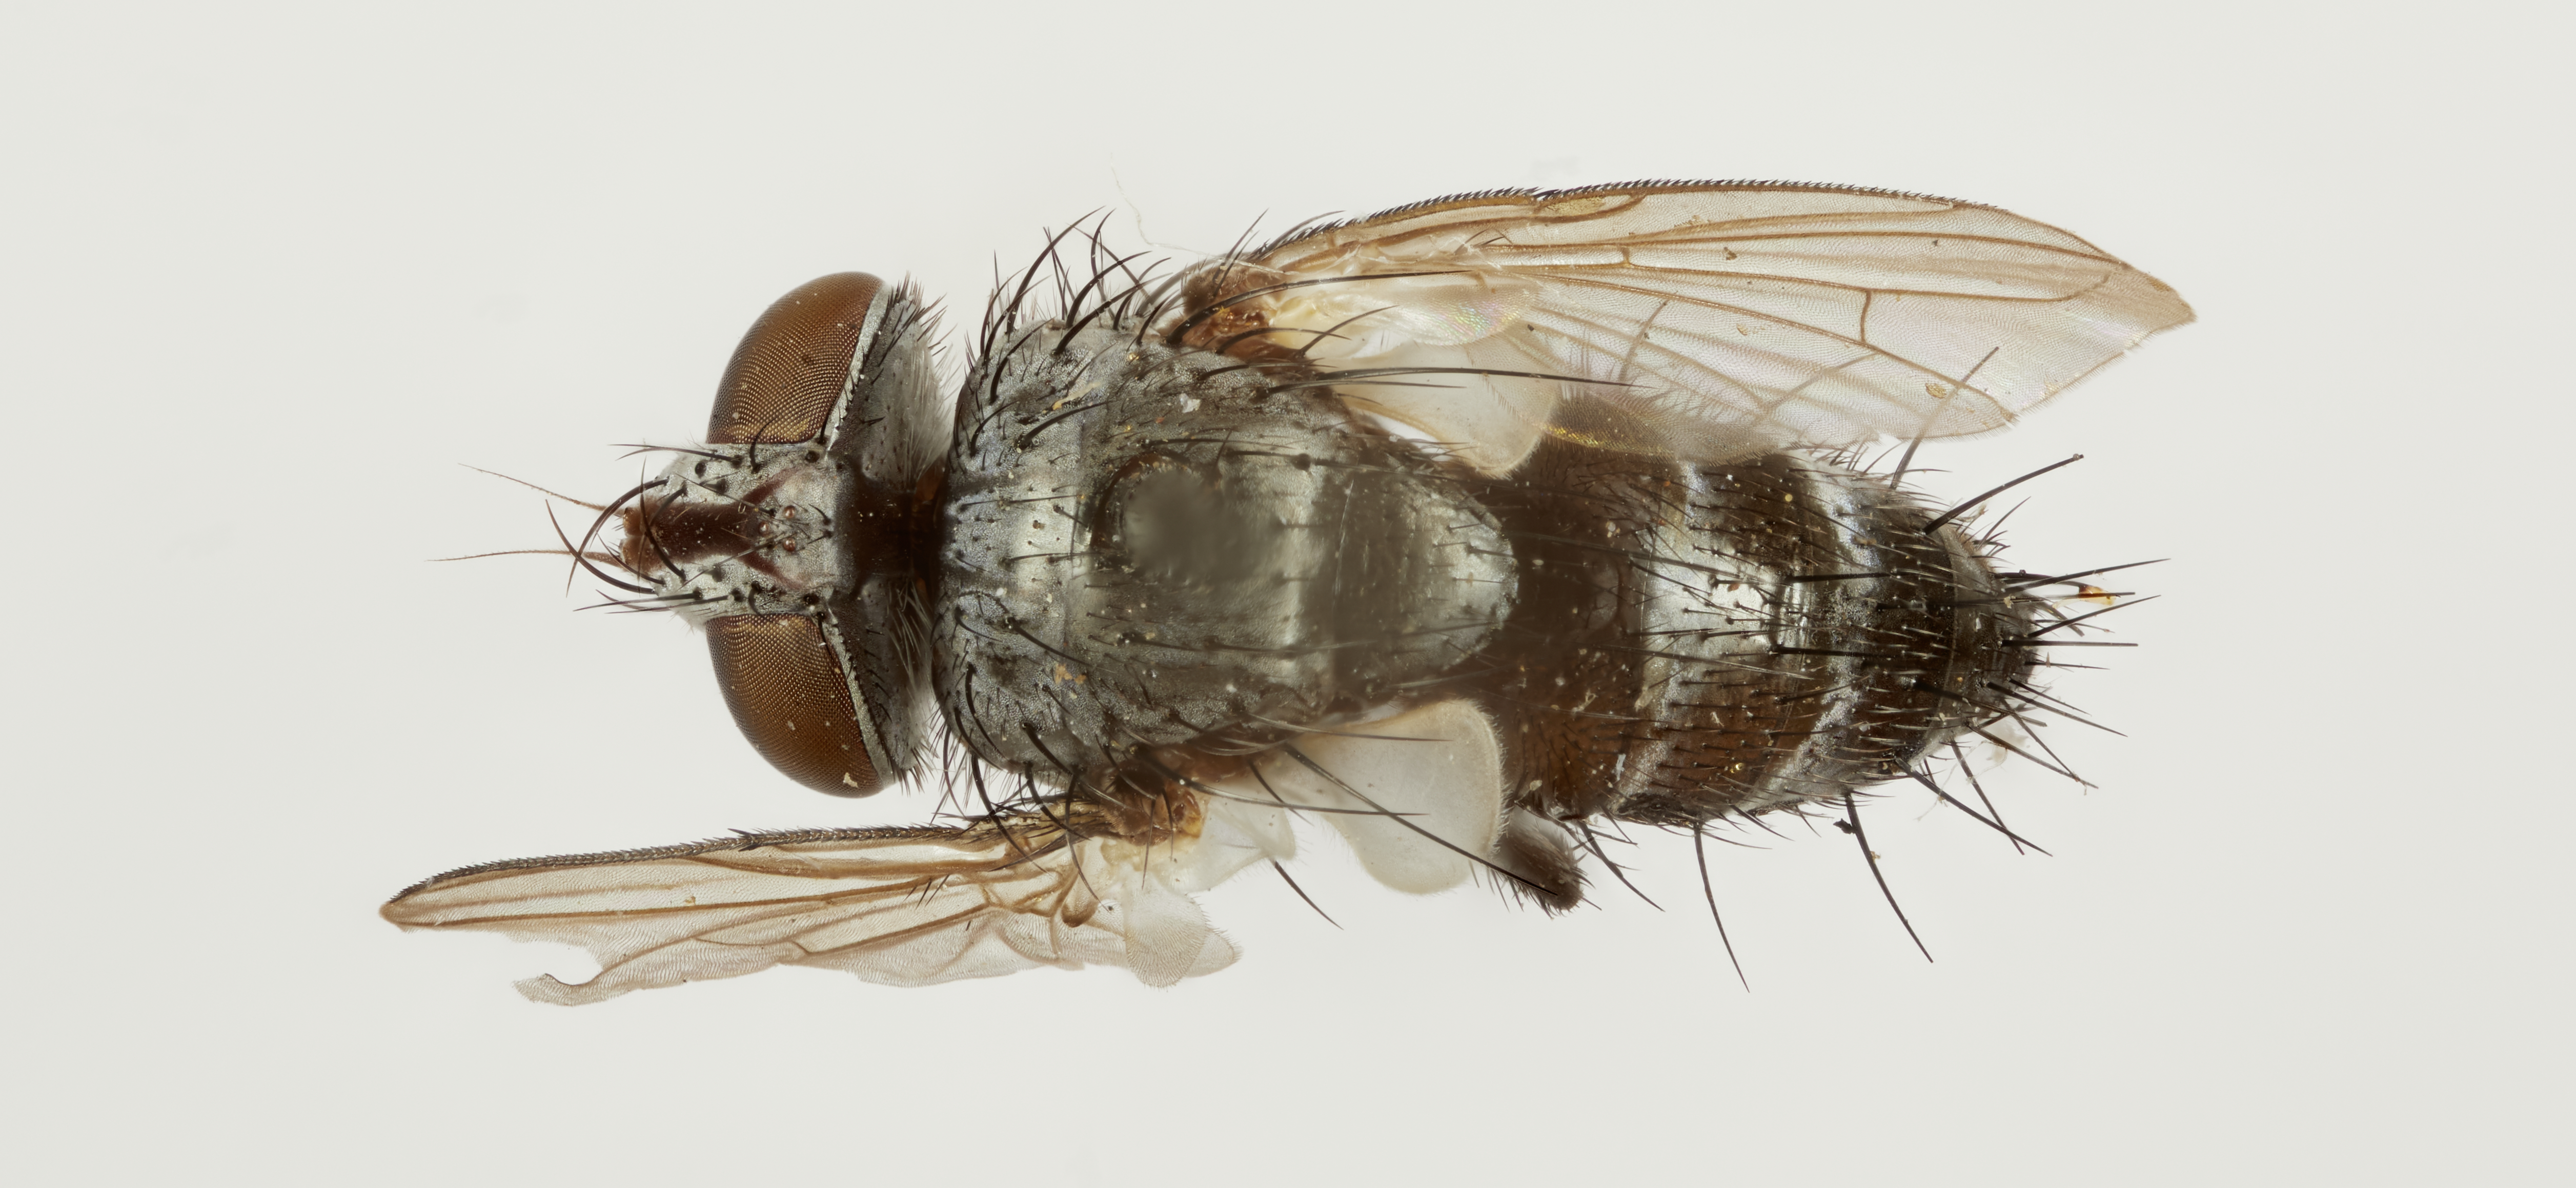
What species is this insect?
Tachinophyto orbitalis
